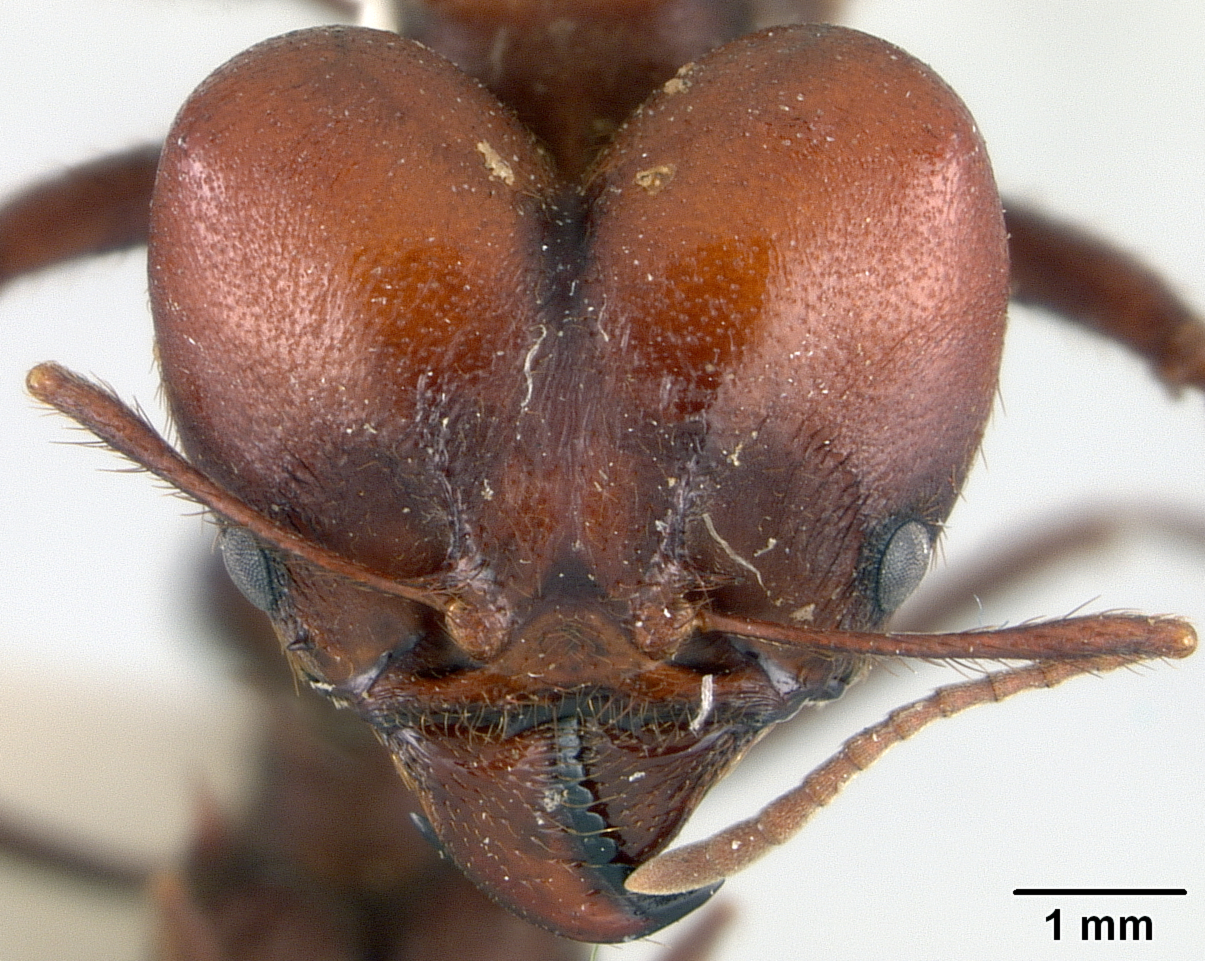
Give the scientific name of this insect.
Atta sexdens
